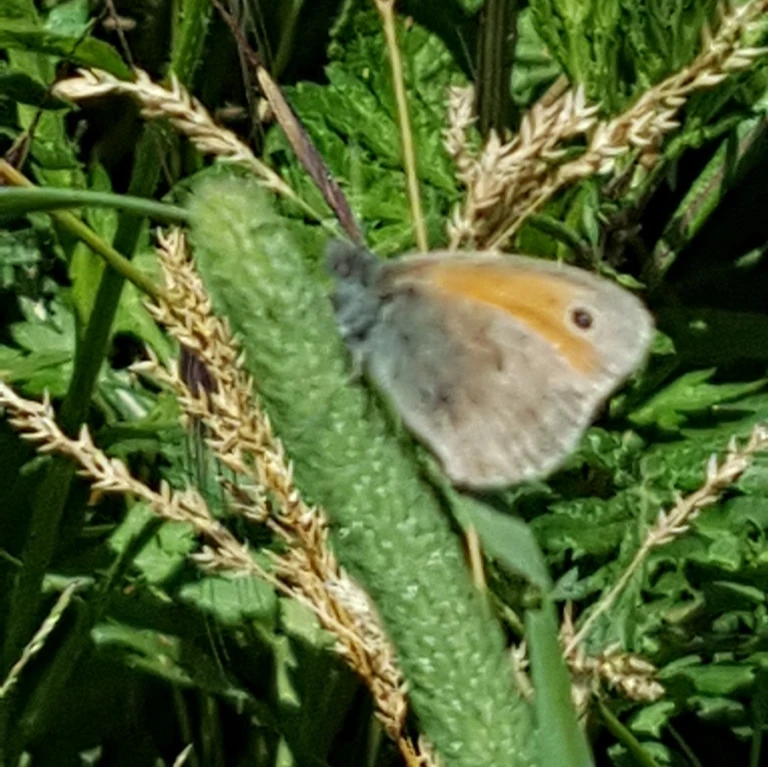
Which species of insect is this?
Coenonympha pamphilus
